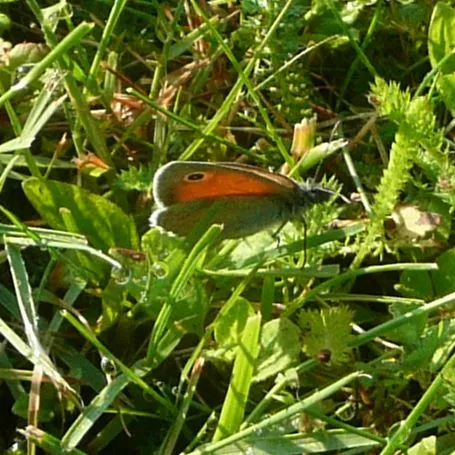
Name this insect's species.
Coenonympha pamphilus
